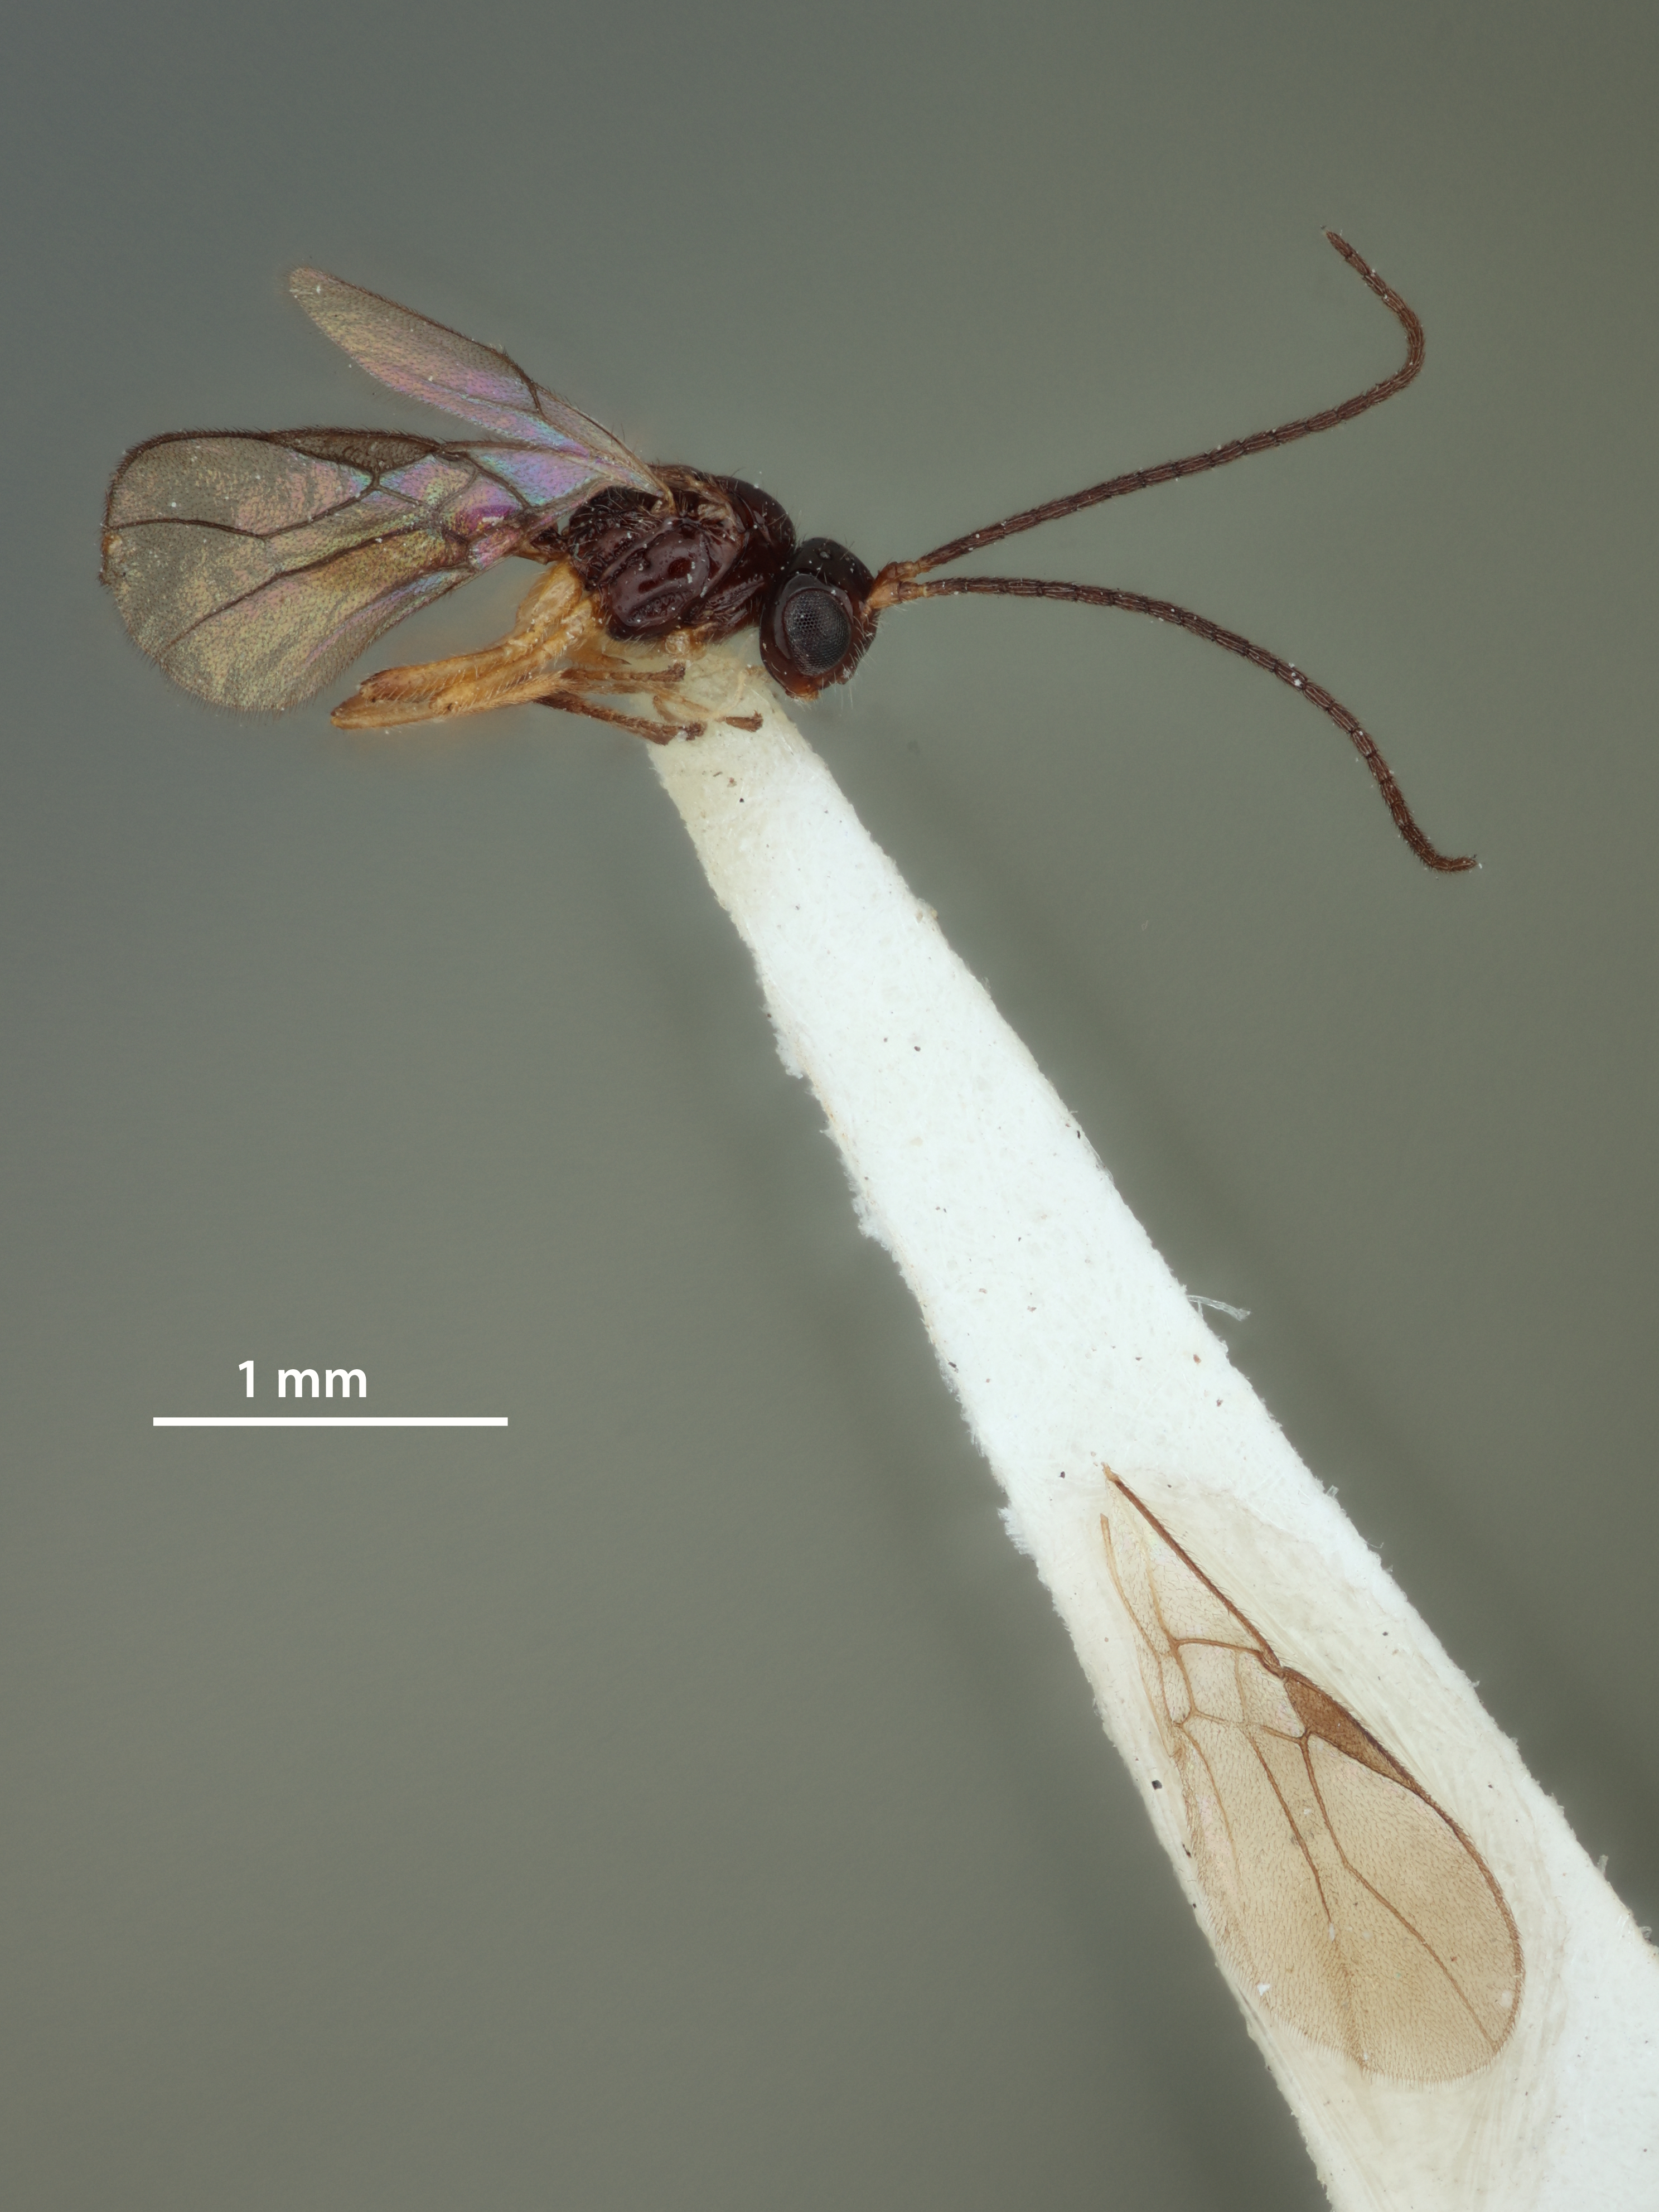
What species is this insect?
Opius townsendi
